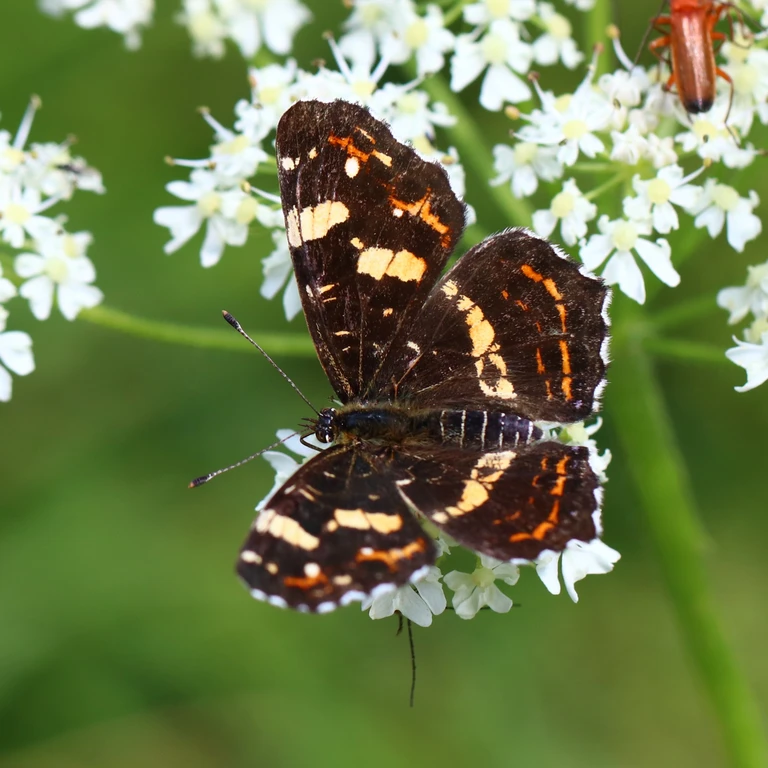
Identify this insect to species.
Araschnia levana
